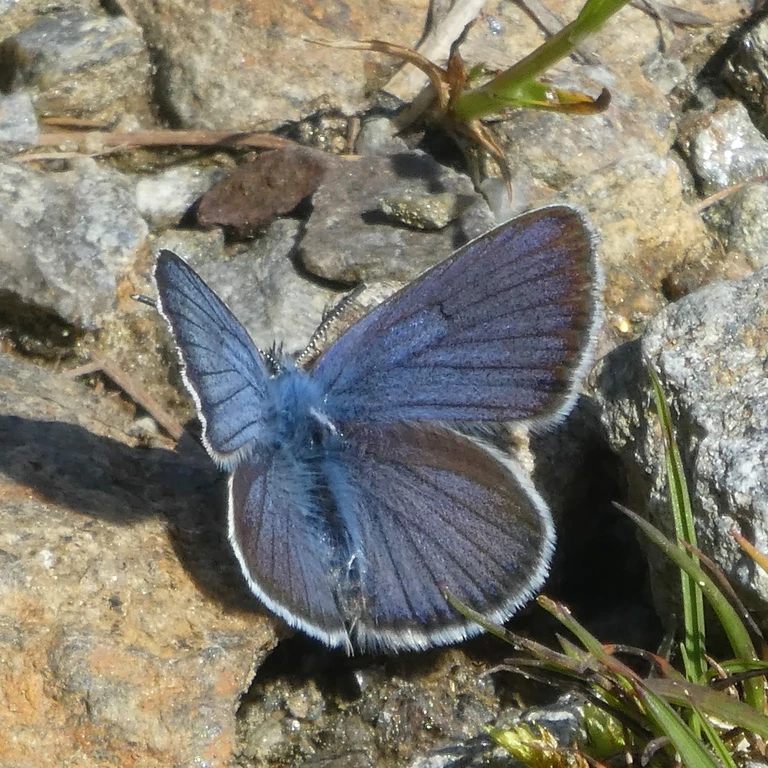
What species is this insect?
Cyaniris semiargus
